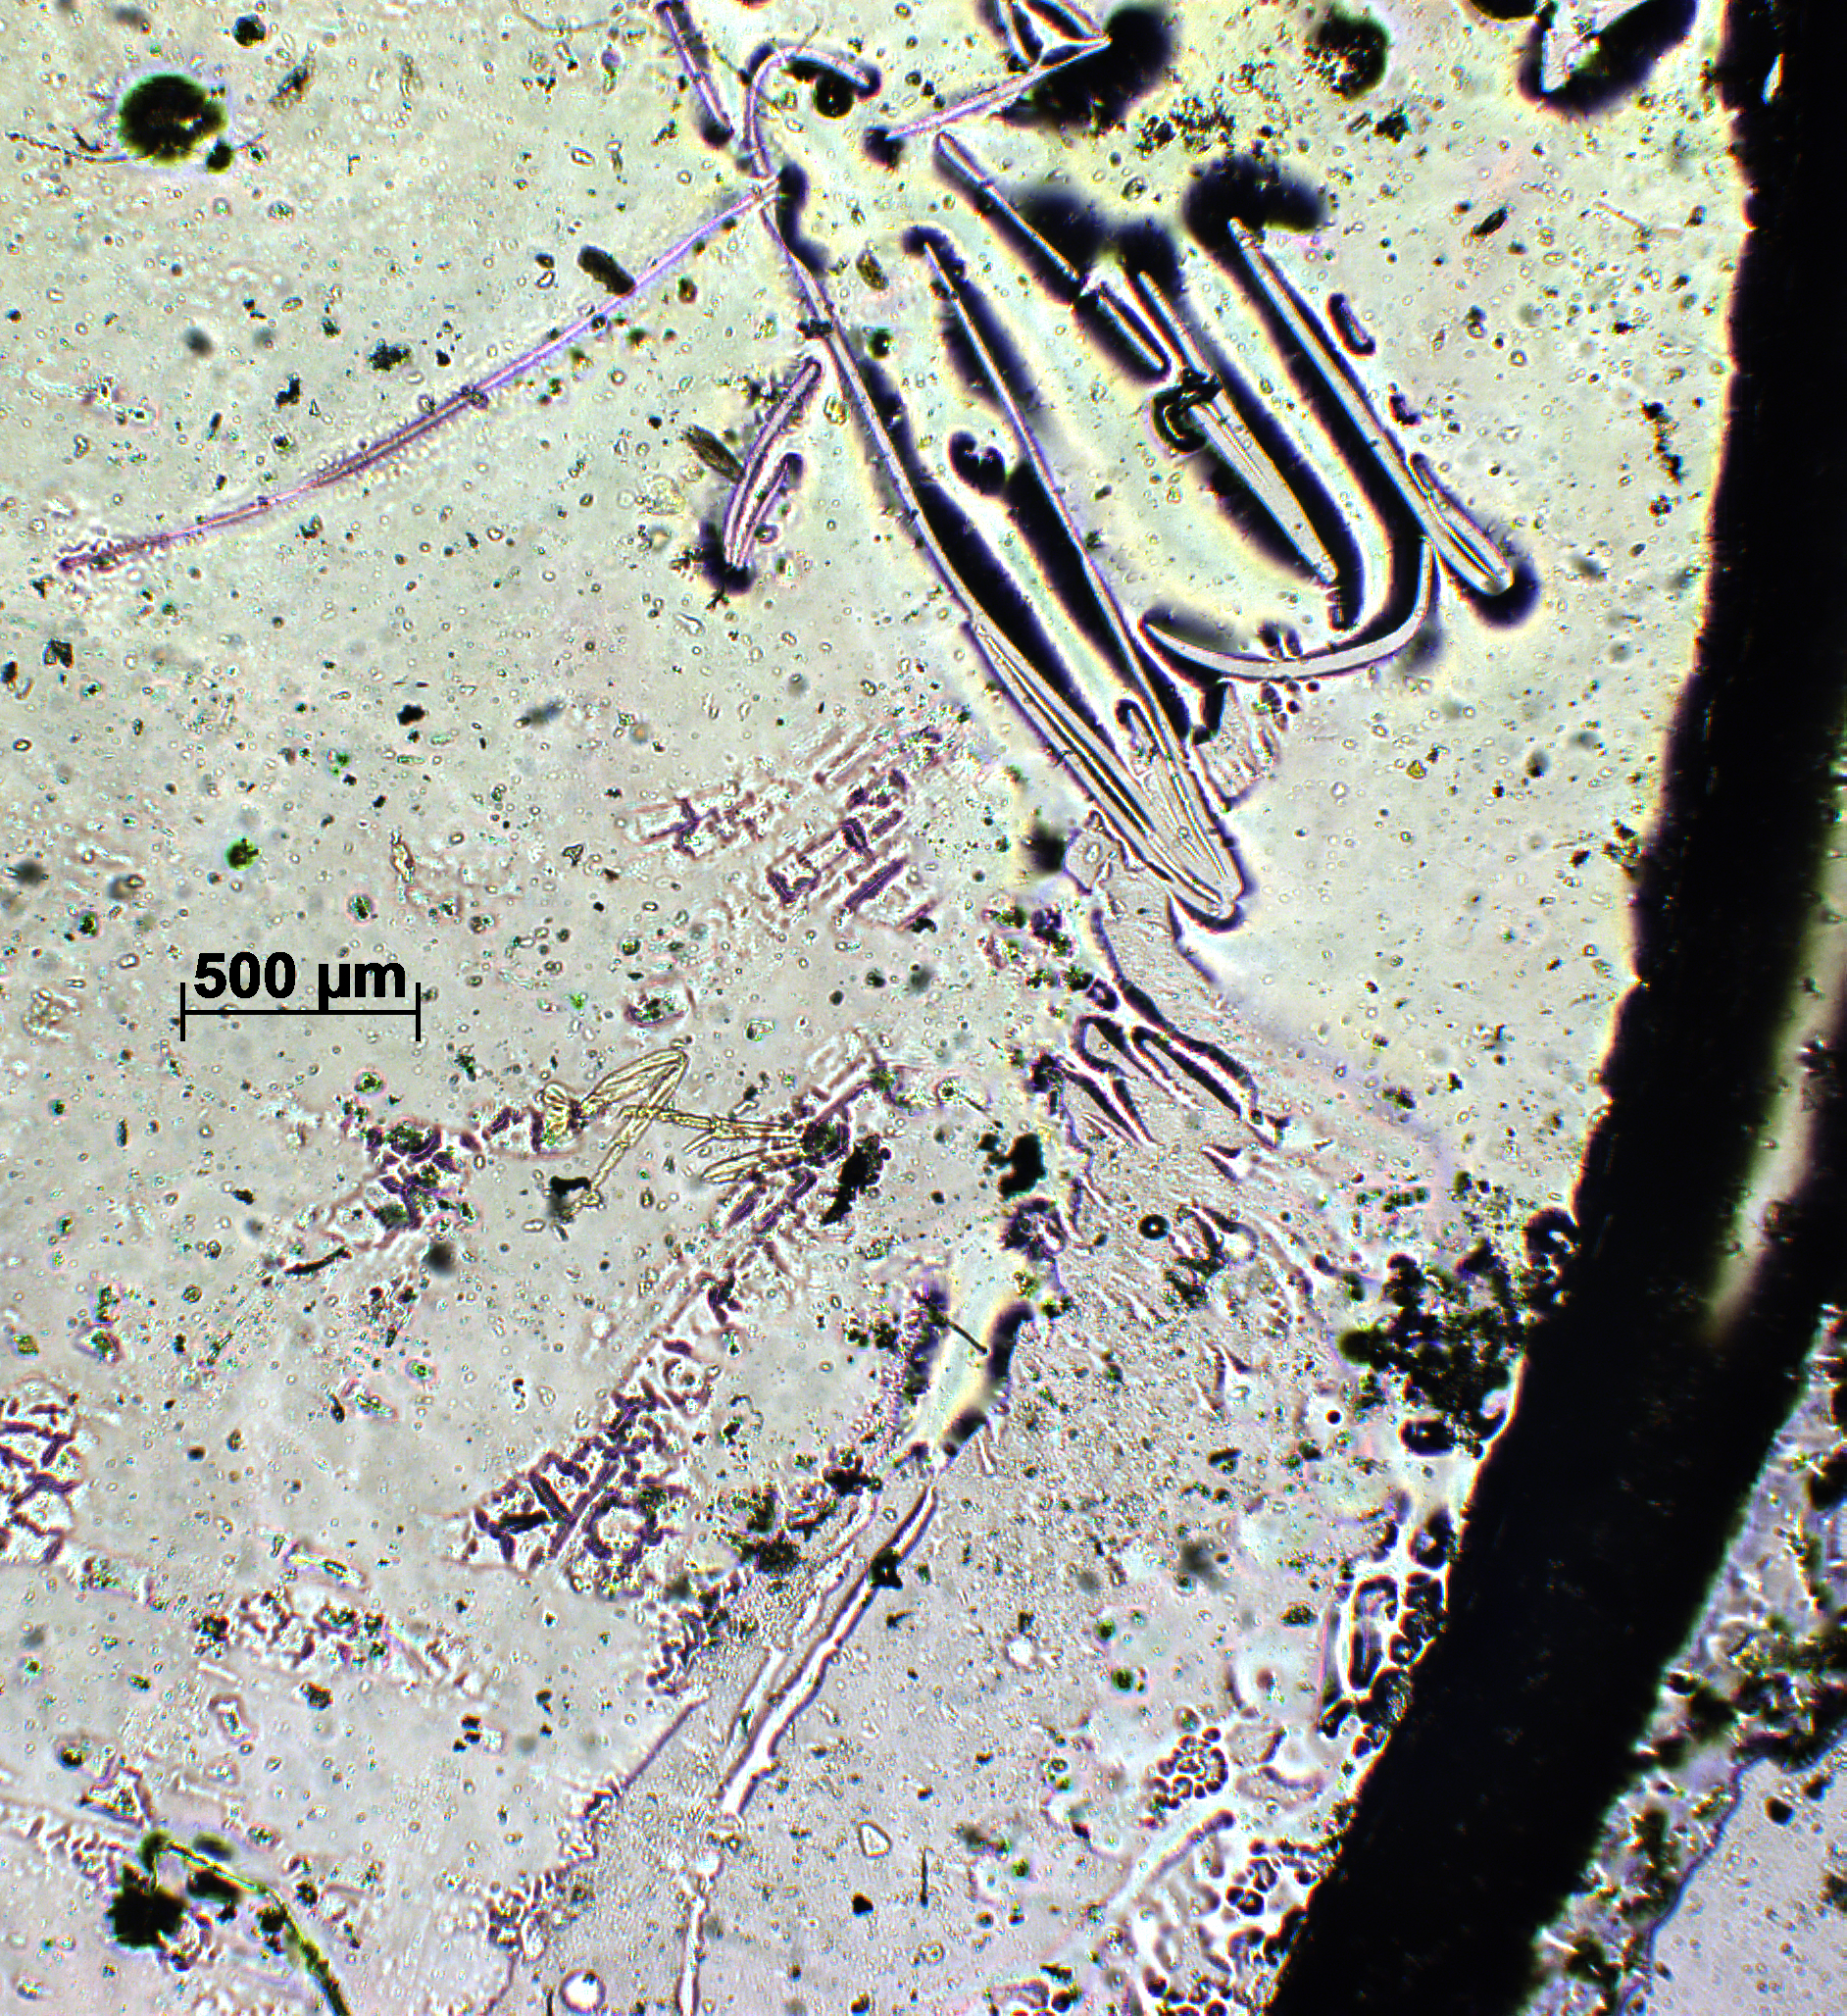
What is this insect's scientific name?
Aphycus malabarensis
